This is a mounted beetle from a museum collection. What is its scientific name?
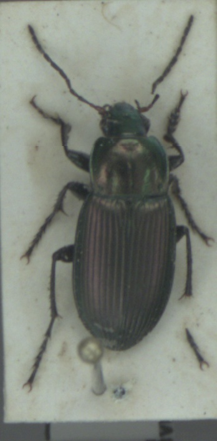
Poecilus cupreus
